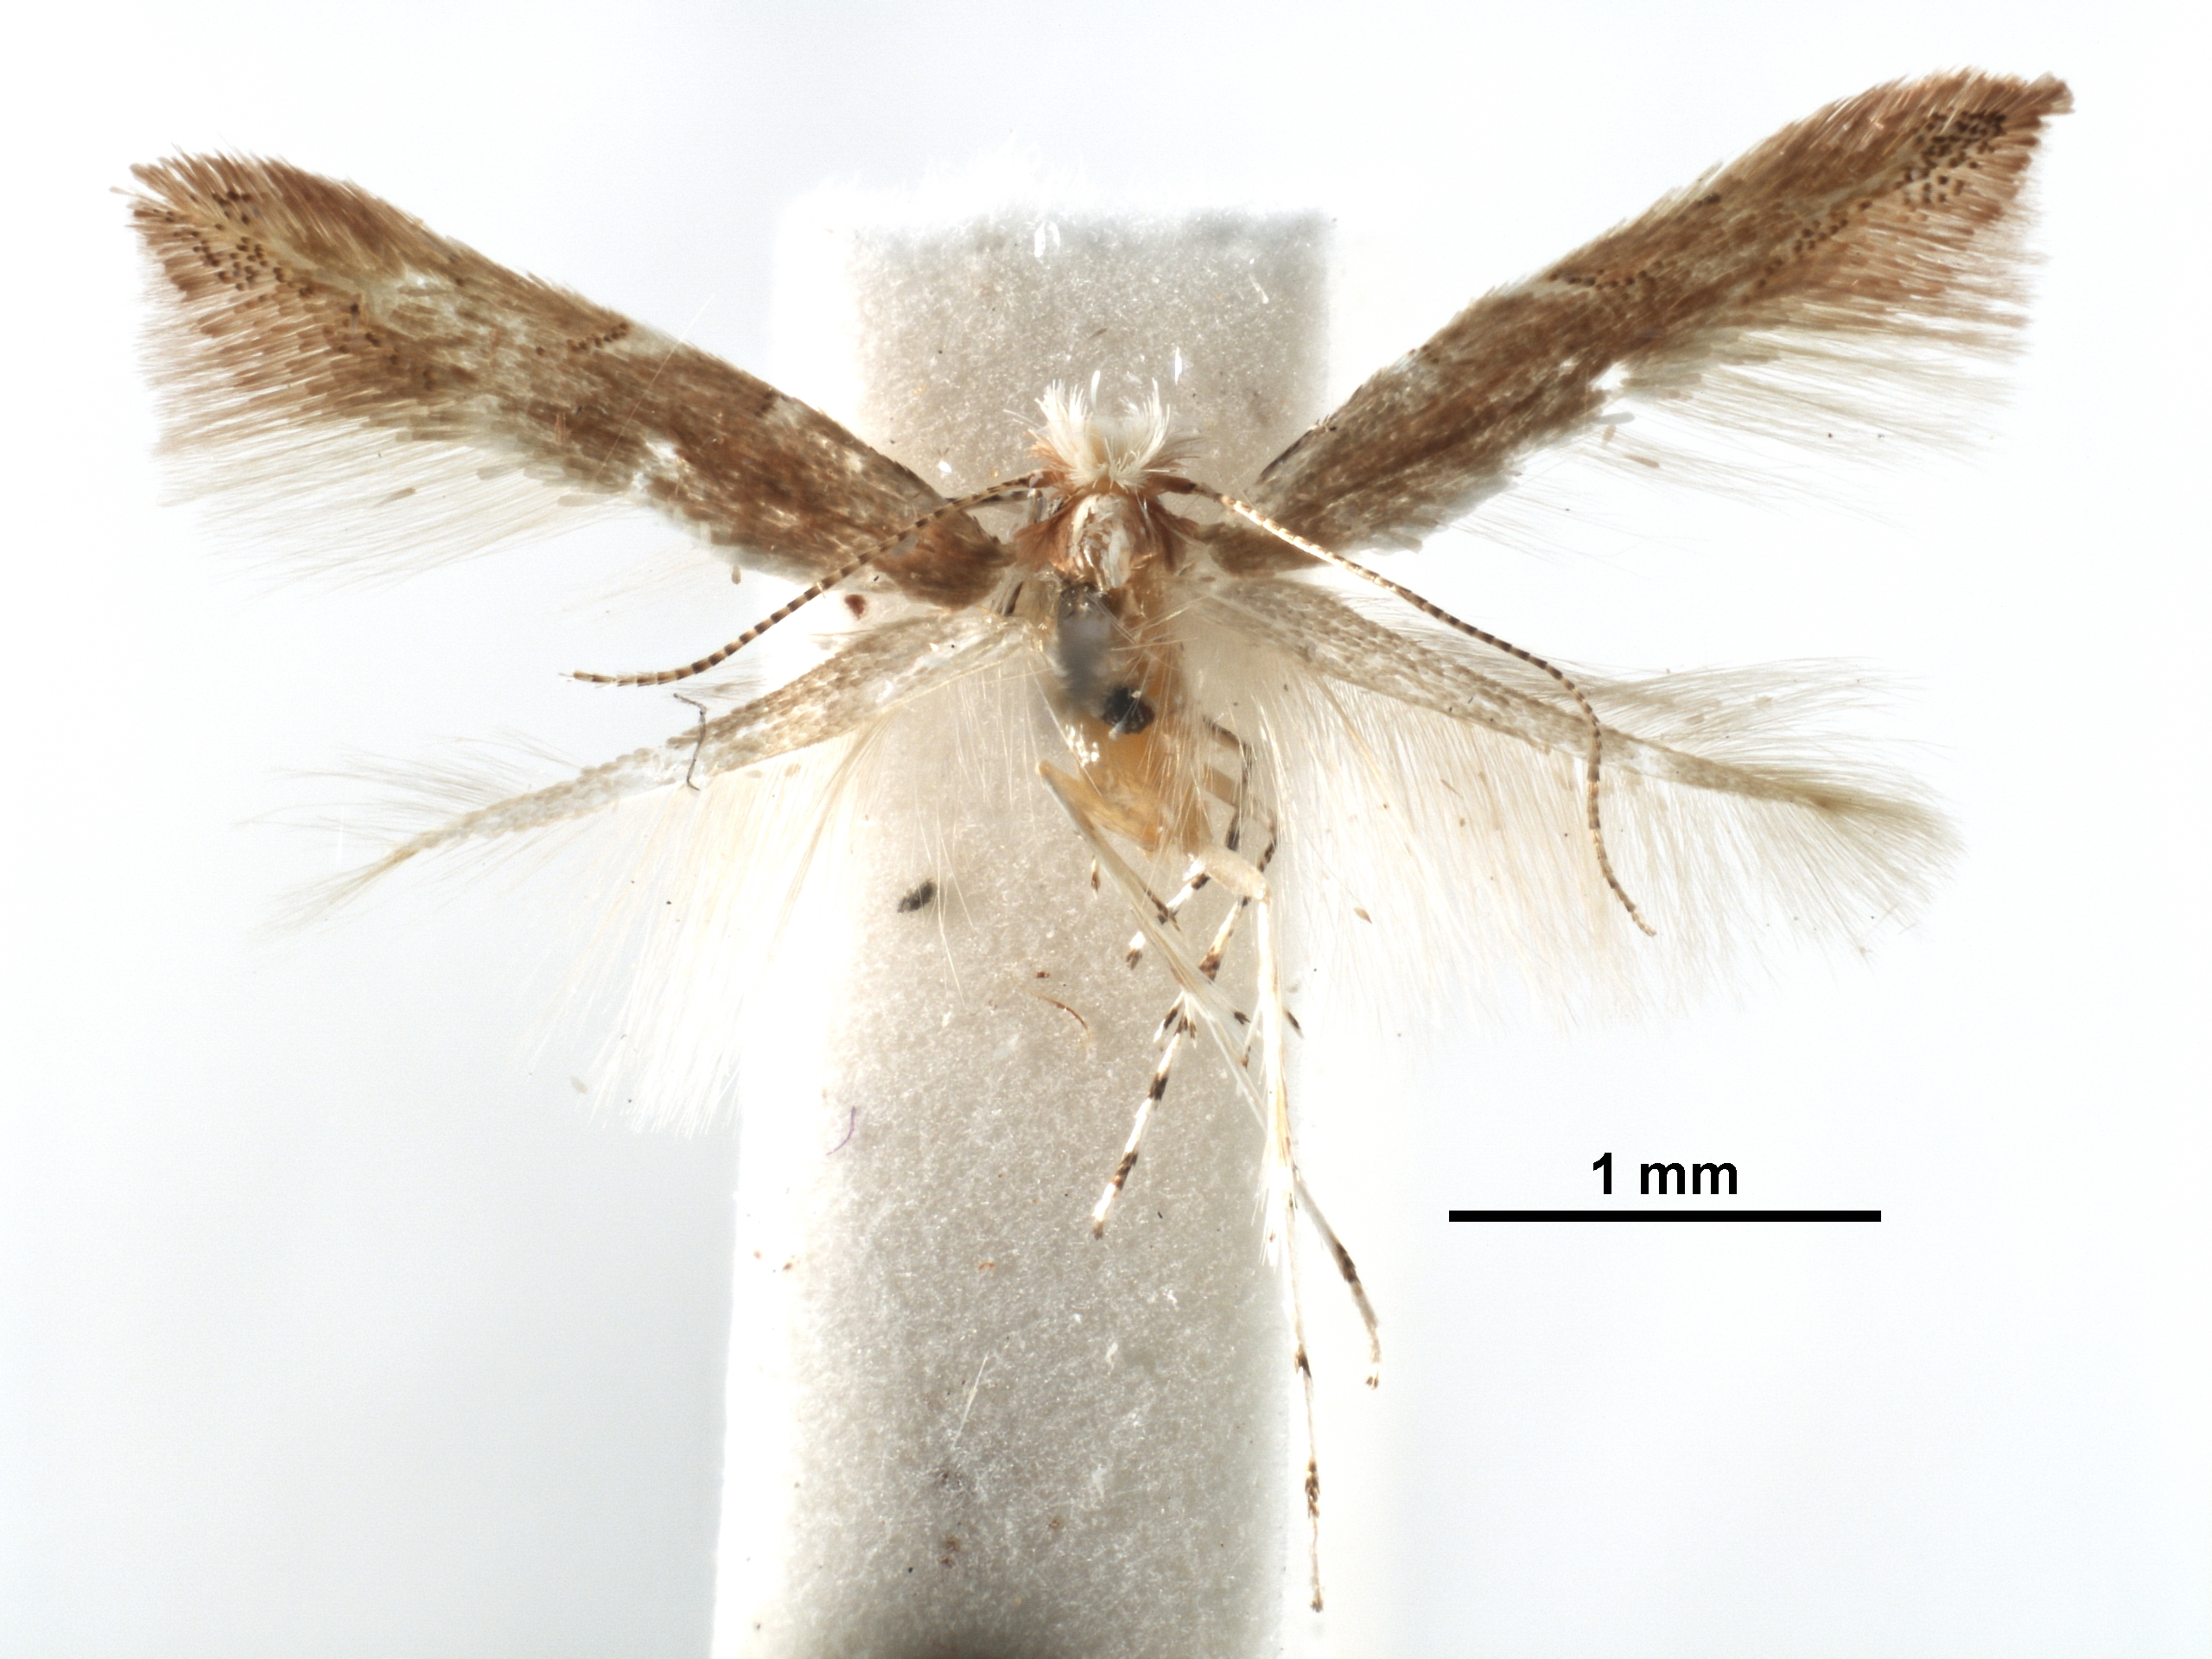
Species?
Cameraria anomala
